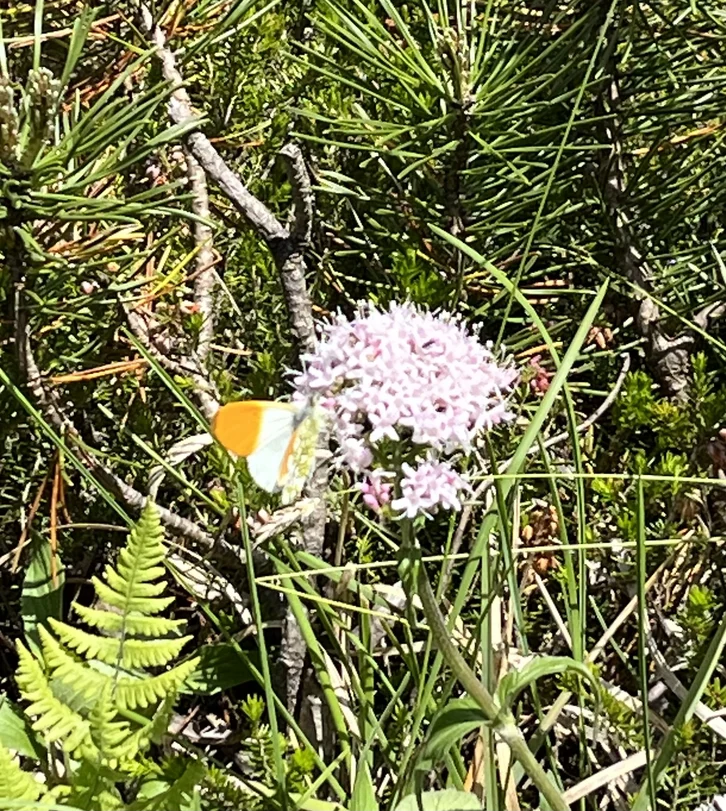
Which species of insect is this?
Anthocharis cardamines
